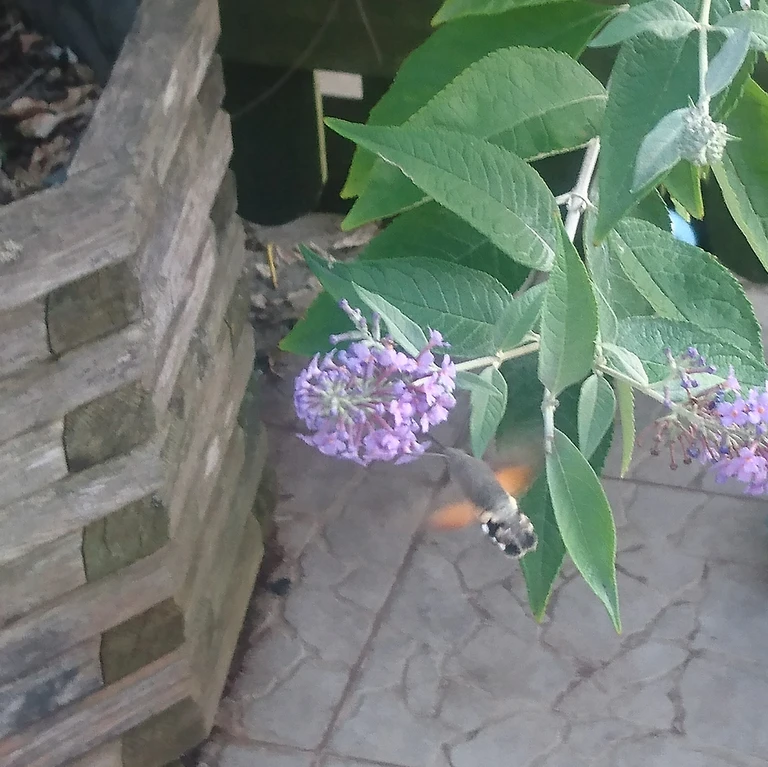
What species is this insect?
Macroglossum stellatarum
